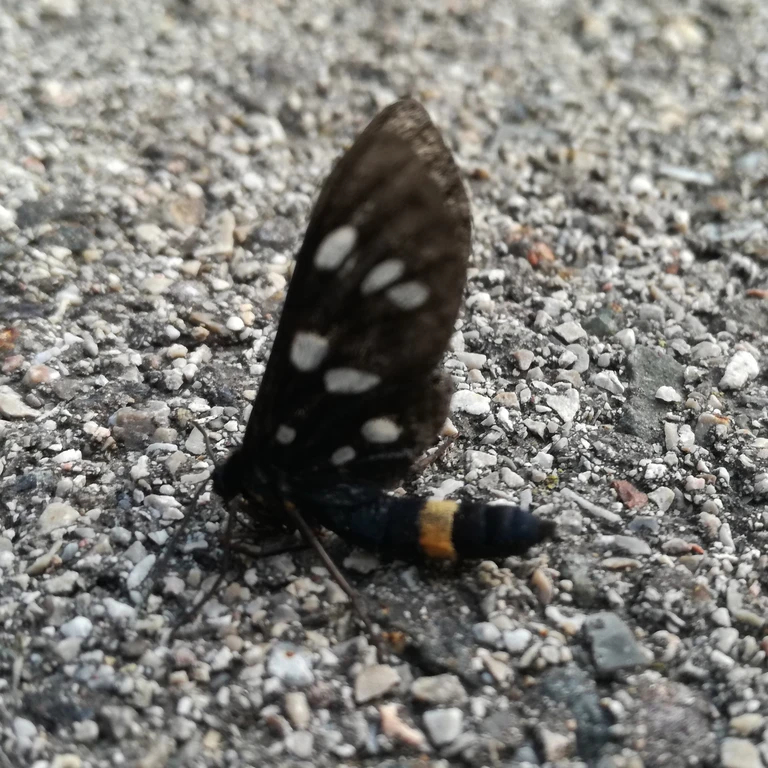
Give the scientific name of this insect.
Amata phegea
